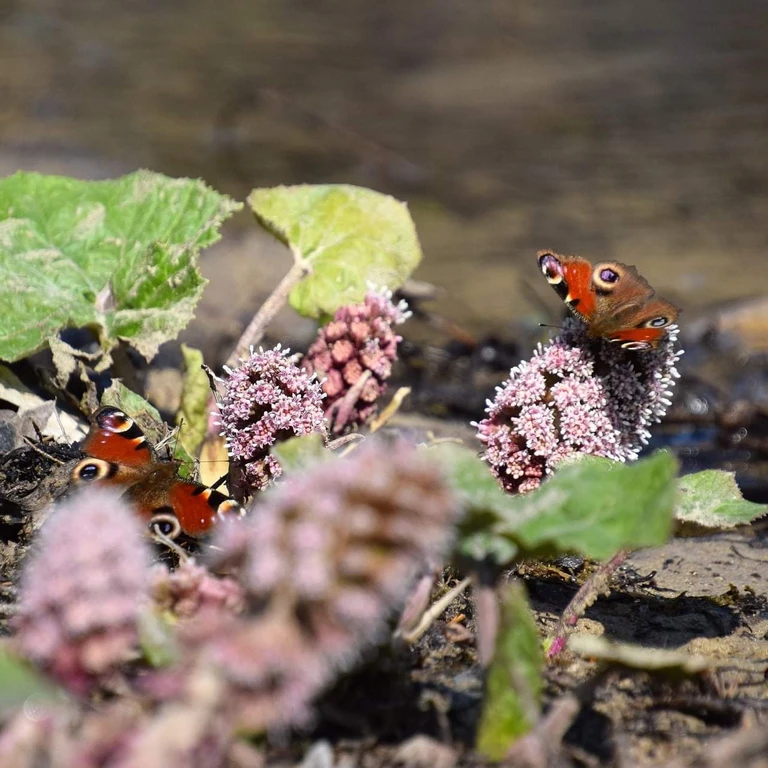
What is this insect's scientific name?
Aglais io
